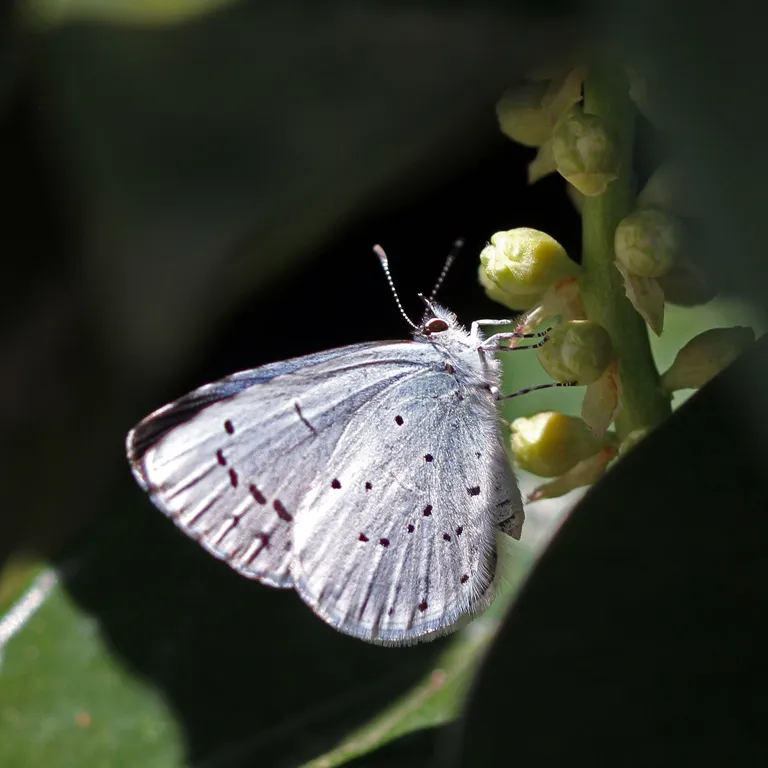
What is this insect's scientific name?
Celastrina argiolus
